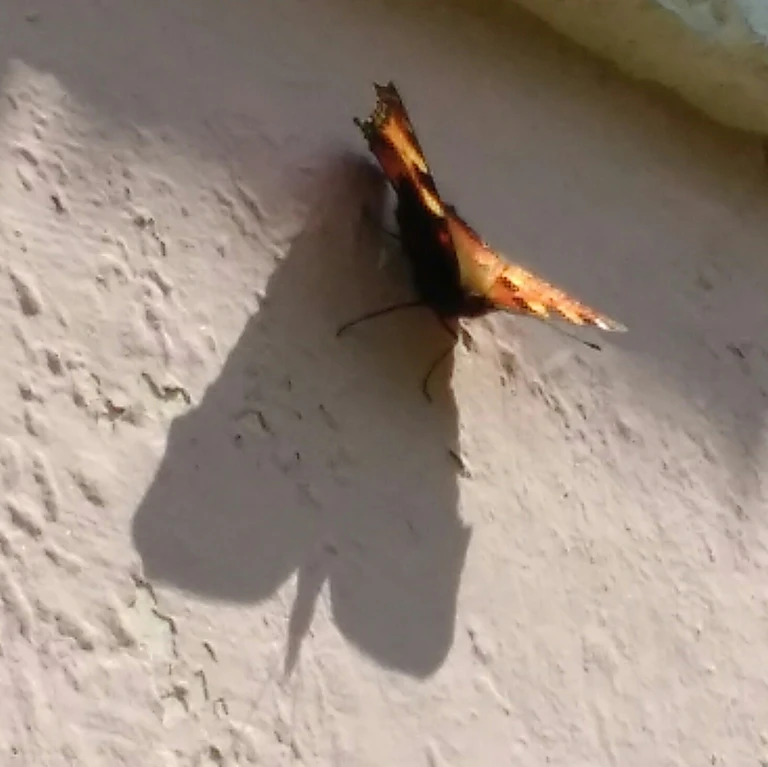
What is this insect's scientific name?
Aglais urticae
